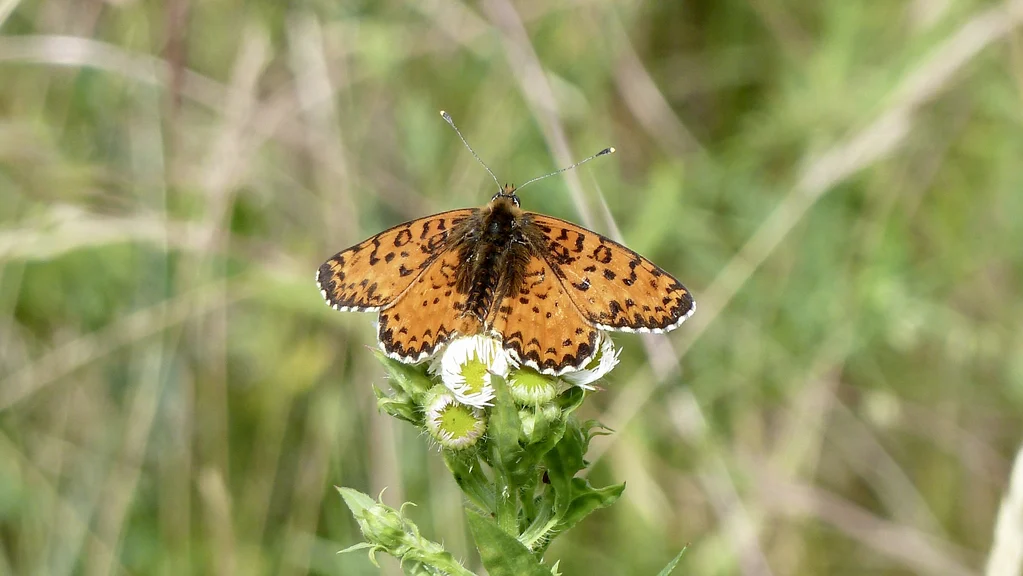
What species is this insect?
Melitaea didyma
